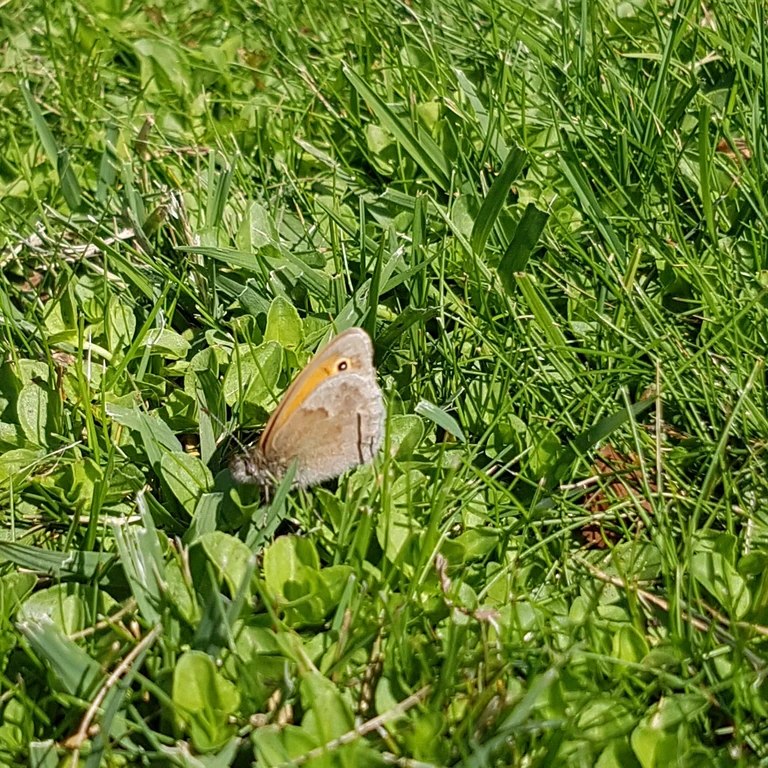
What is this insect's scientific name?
Coenonympha pamphilus
